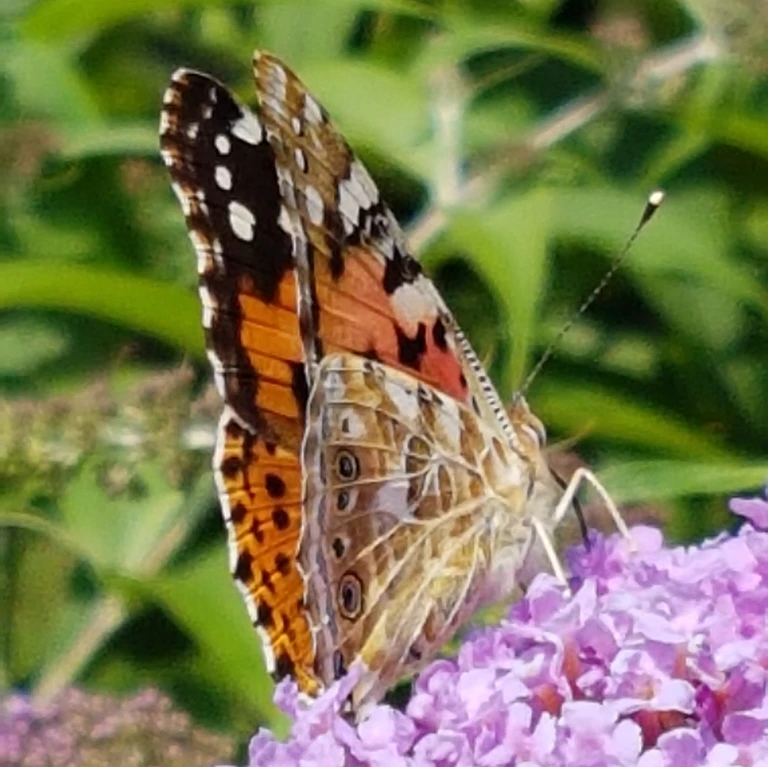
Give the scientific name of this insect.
Vanessa cardui
